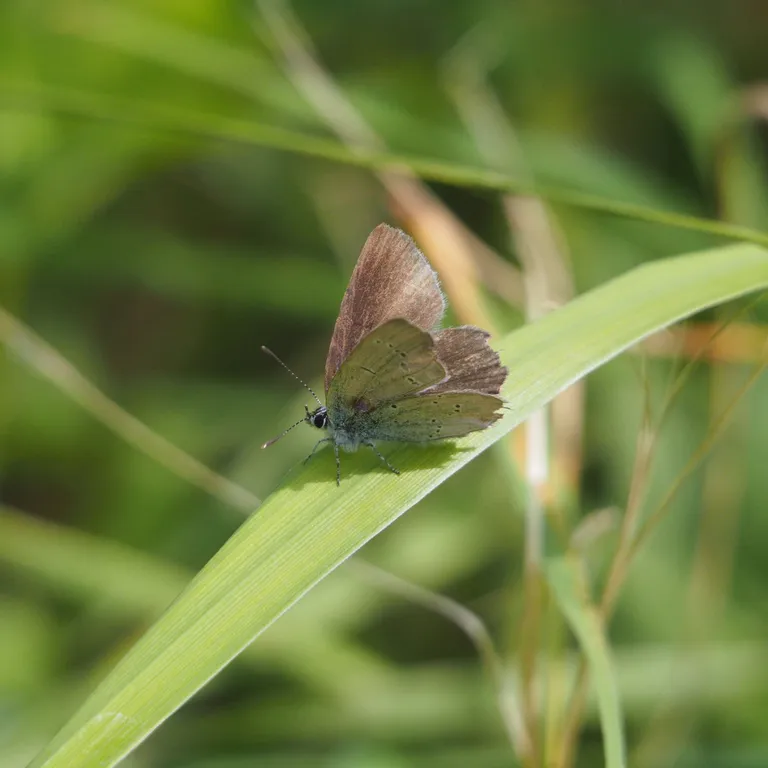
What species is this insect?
Cupido minimus
